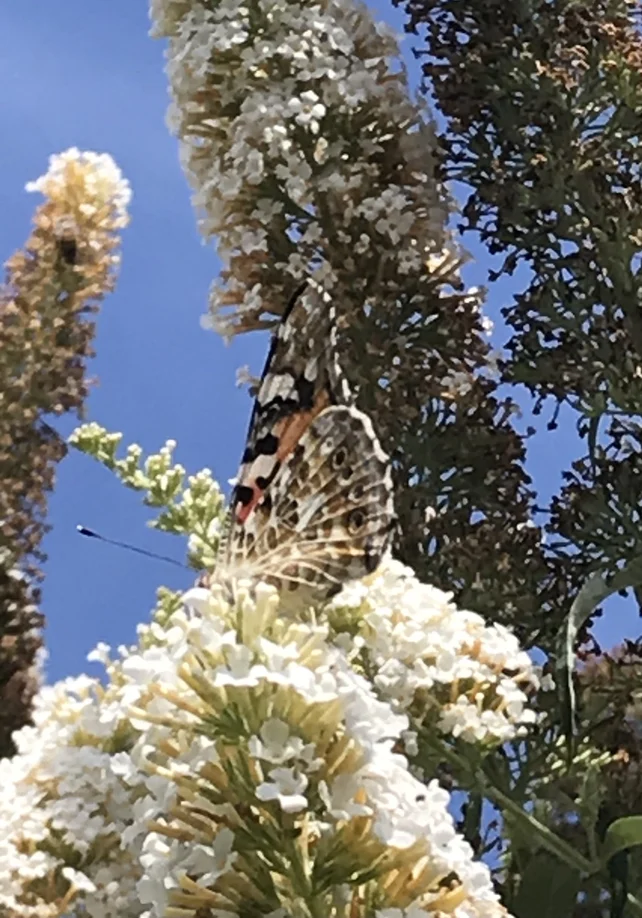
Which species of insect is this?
Vanessa cardui
